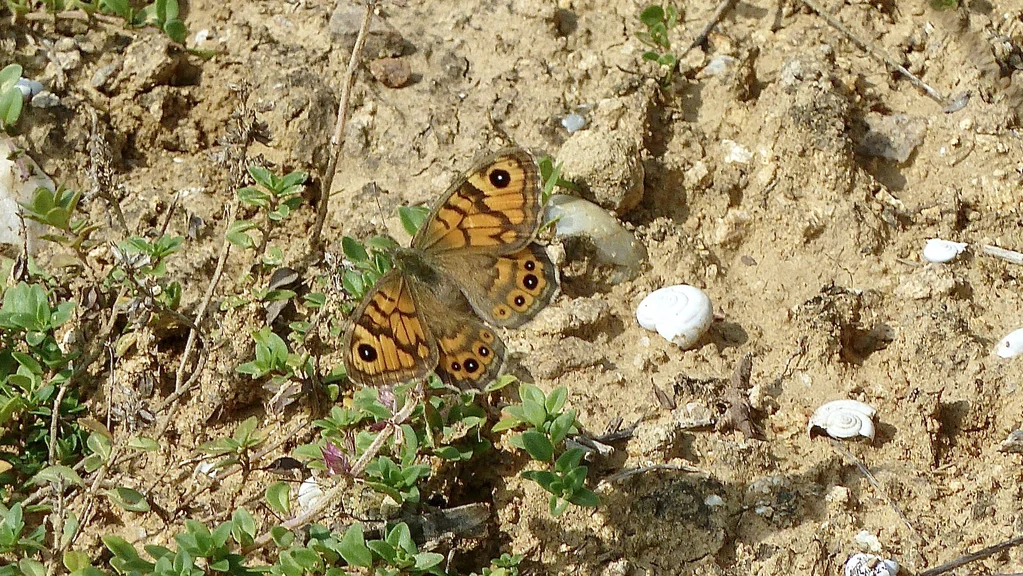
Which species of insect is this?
Lasiommata megera (also Pararge megera)
